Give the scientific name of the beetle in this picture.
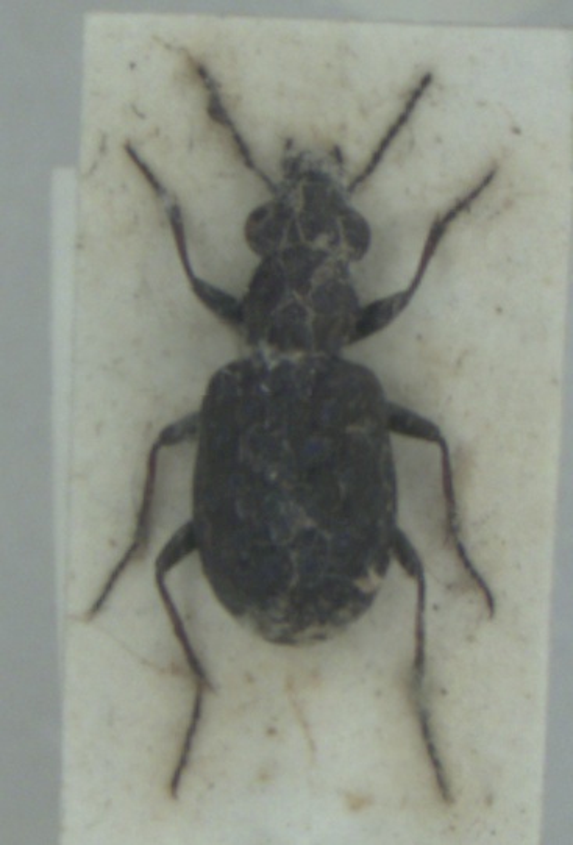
Elaphrus cupreus
